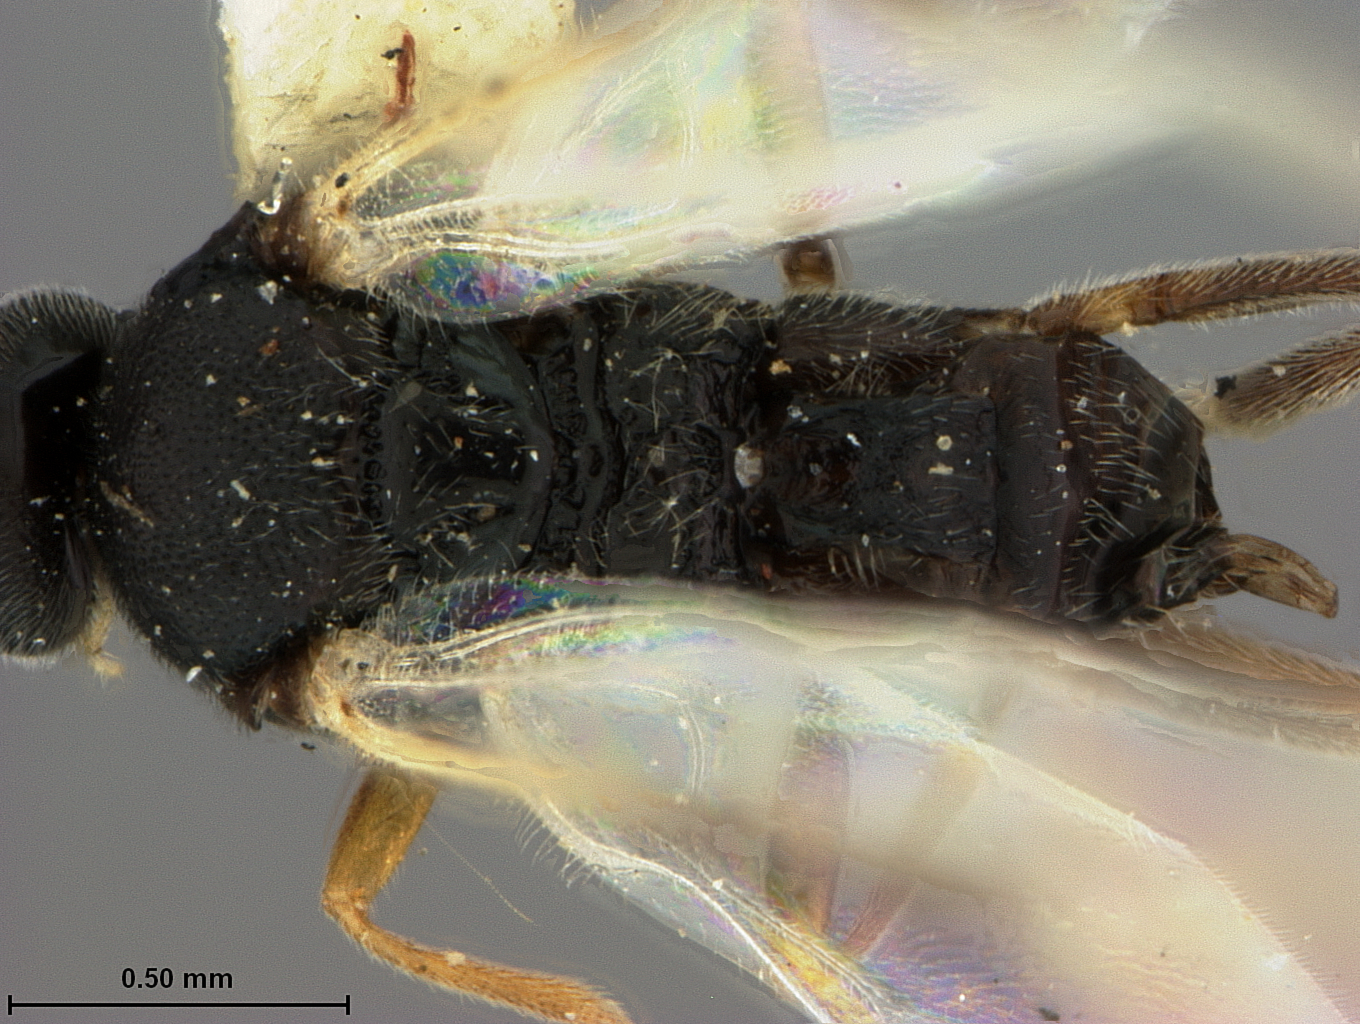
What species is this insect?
Urogaster albinervis
